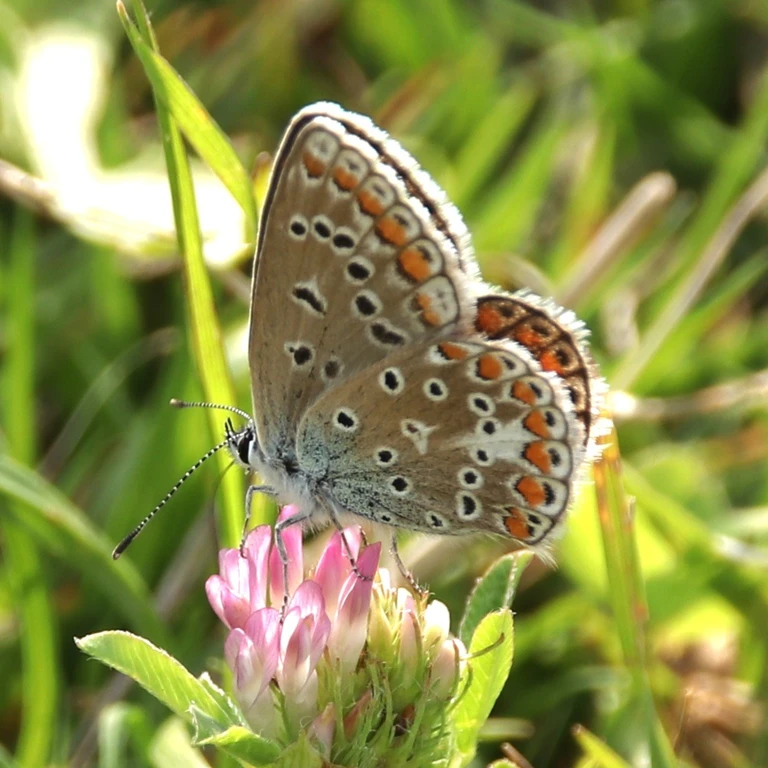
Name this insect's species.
Polyommatus icarus
